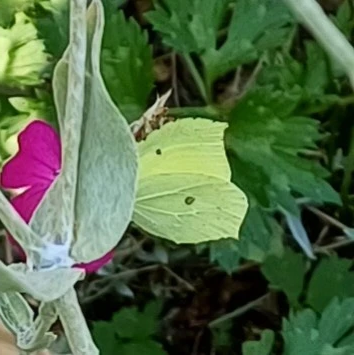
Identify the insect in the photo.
Gonepteryx rhamni
